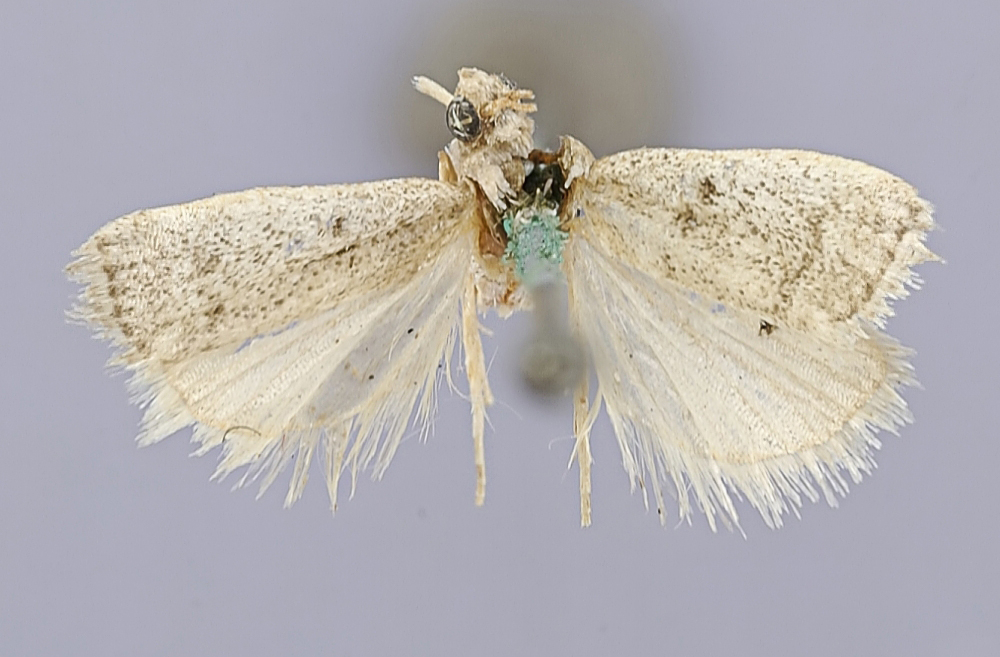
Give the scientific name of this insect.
Atascosa floscella
